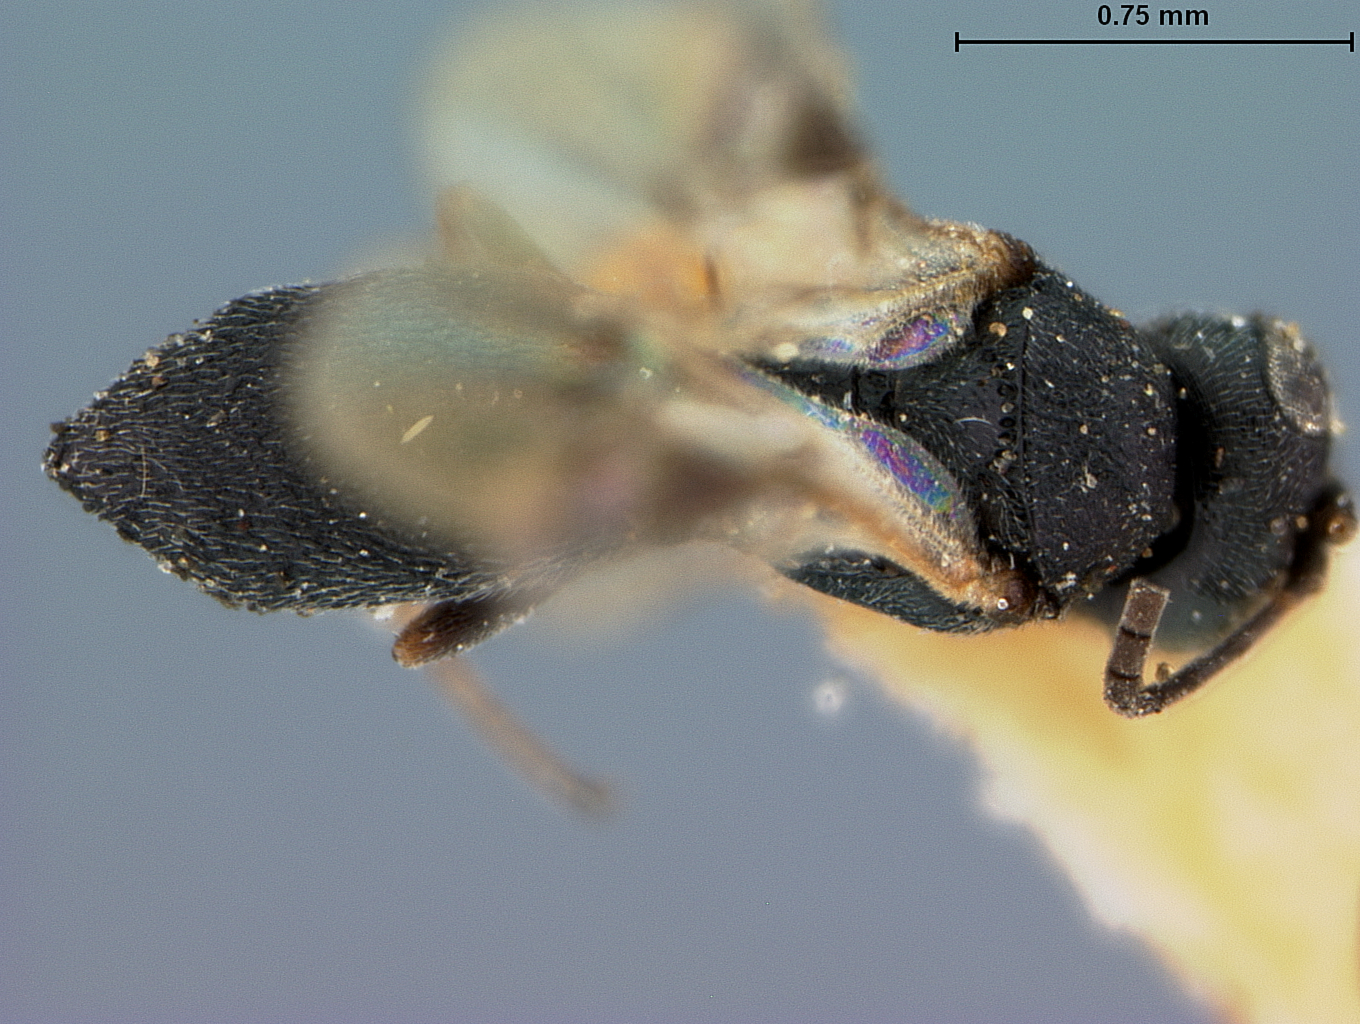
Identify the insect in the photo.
Chelonus tuberculatus
